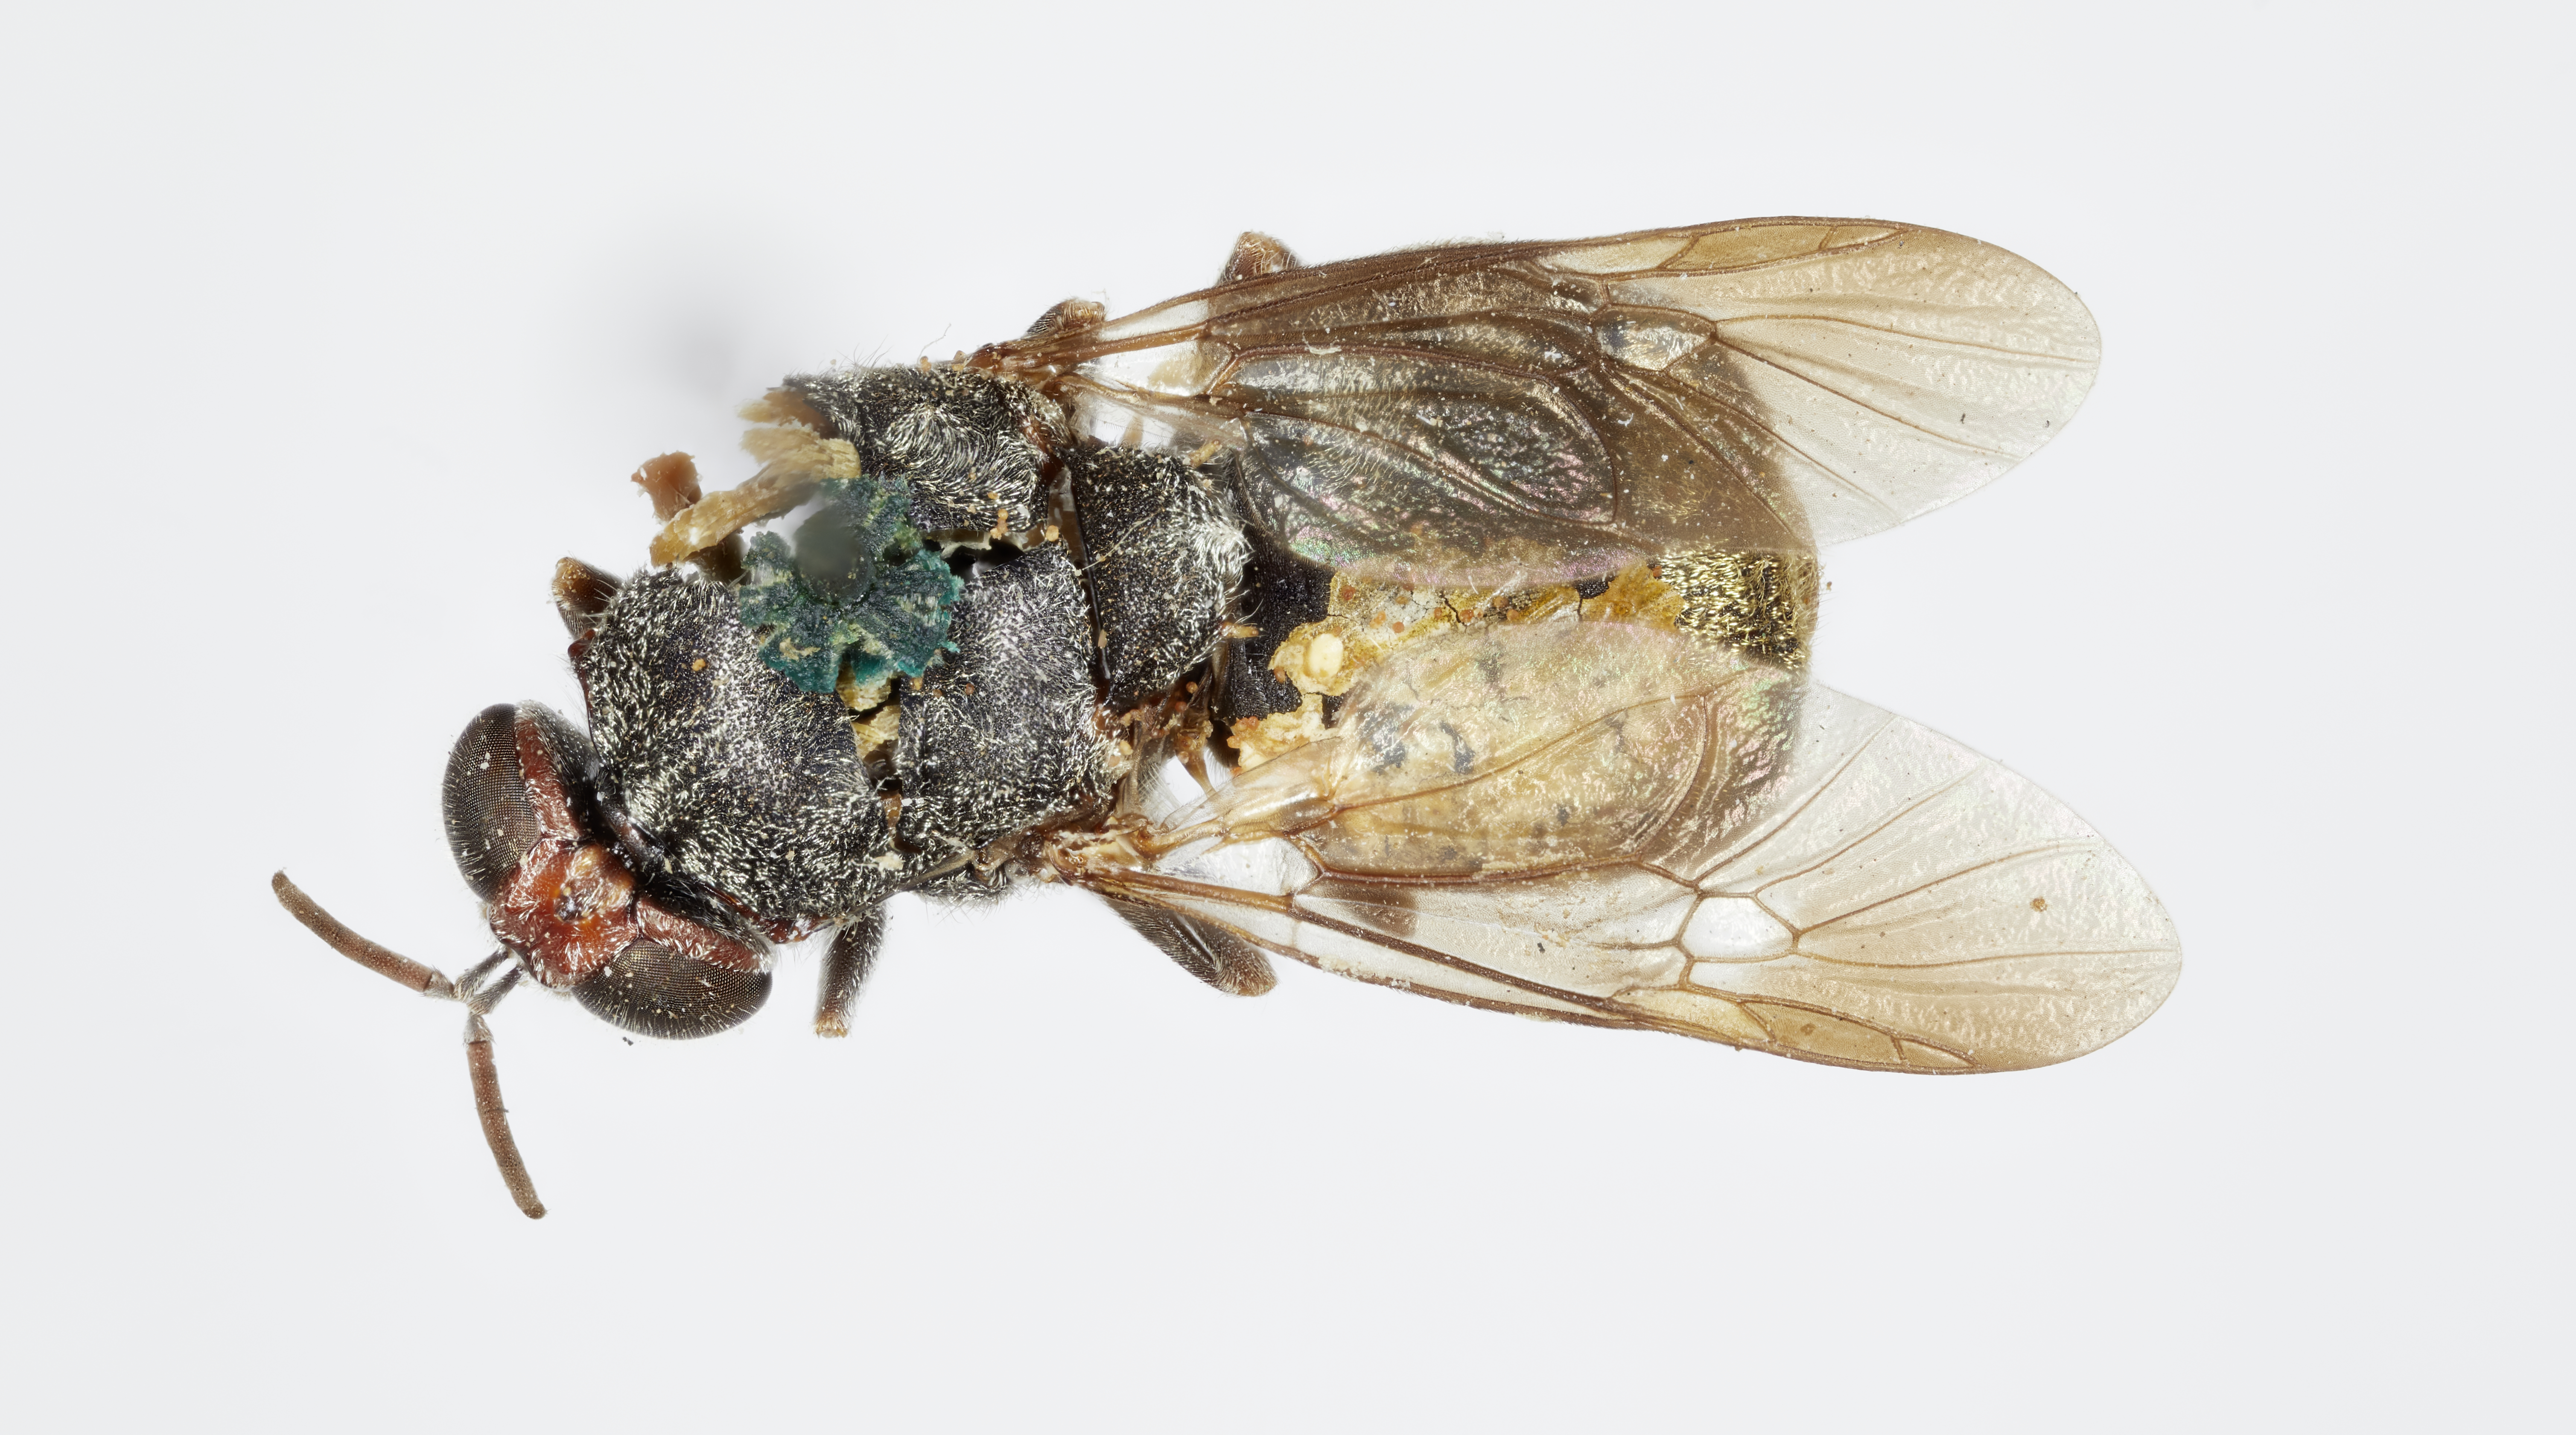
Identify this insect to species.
Cyphomyia schaefferi
